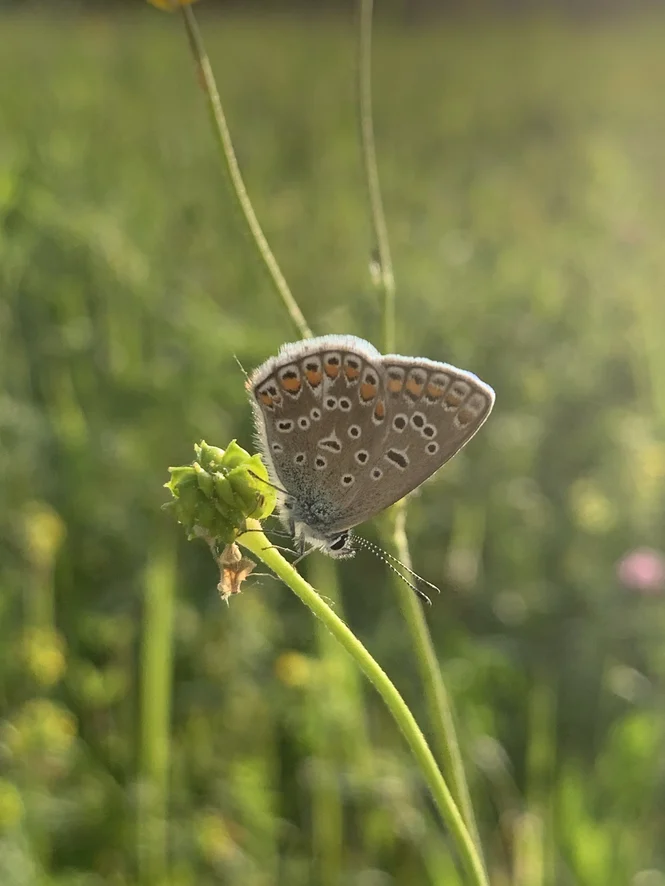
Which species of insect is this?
Polyommatus icarus
